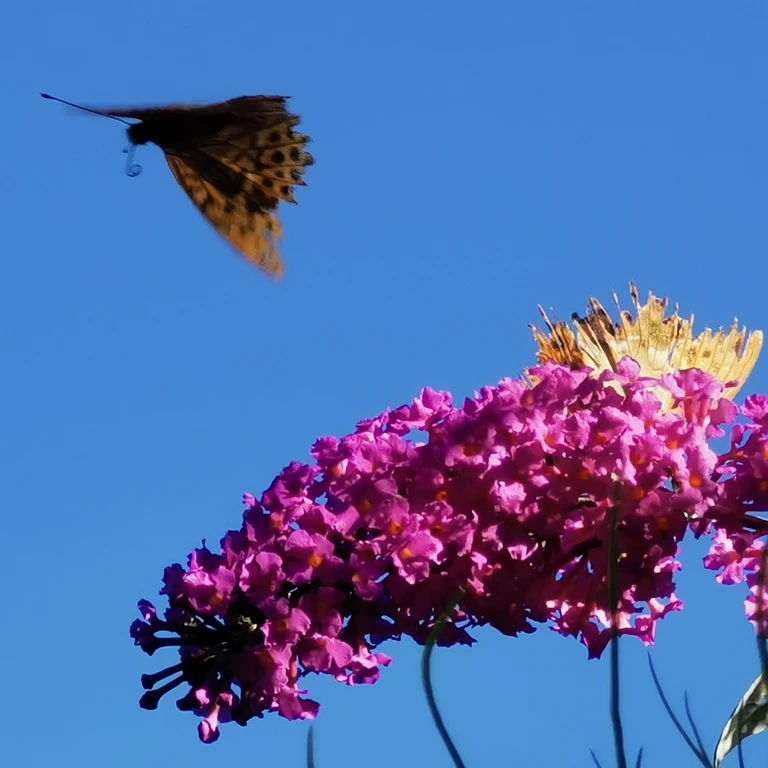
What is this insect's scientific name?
Argynnis paphia
